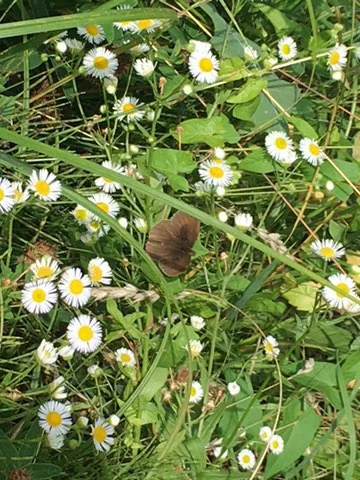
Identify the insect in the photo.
Maniola jurtina
